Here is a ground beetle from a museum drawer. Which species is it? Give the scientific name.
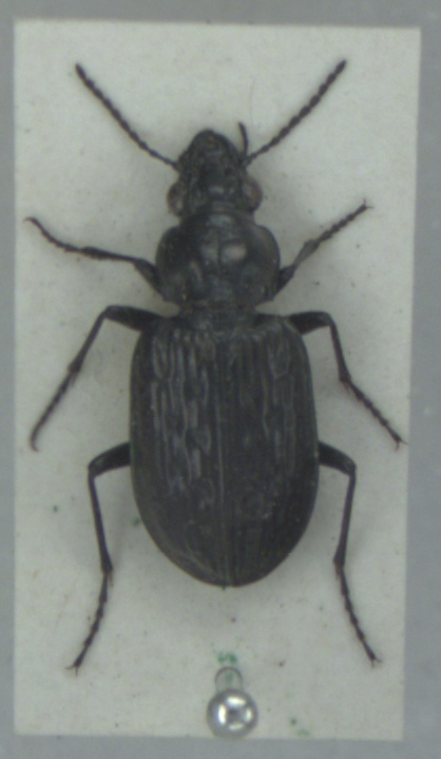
Blethisa multipunctata
